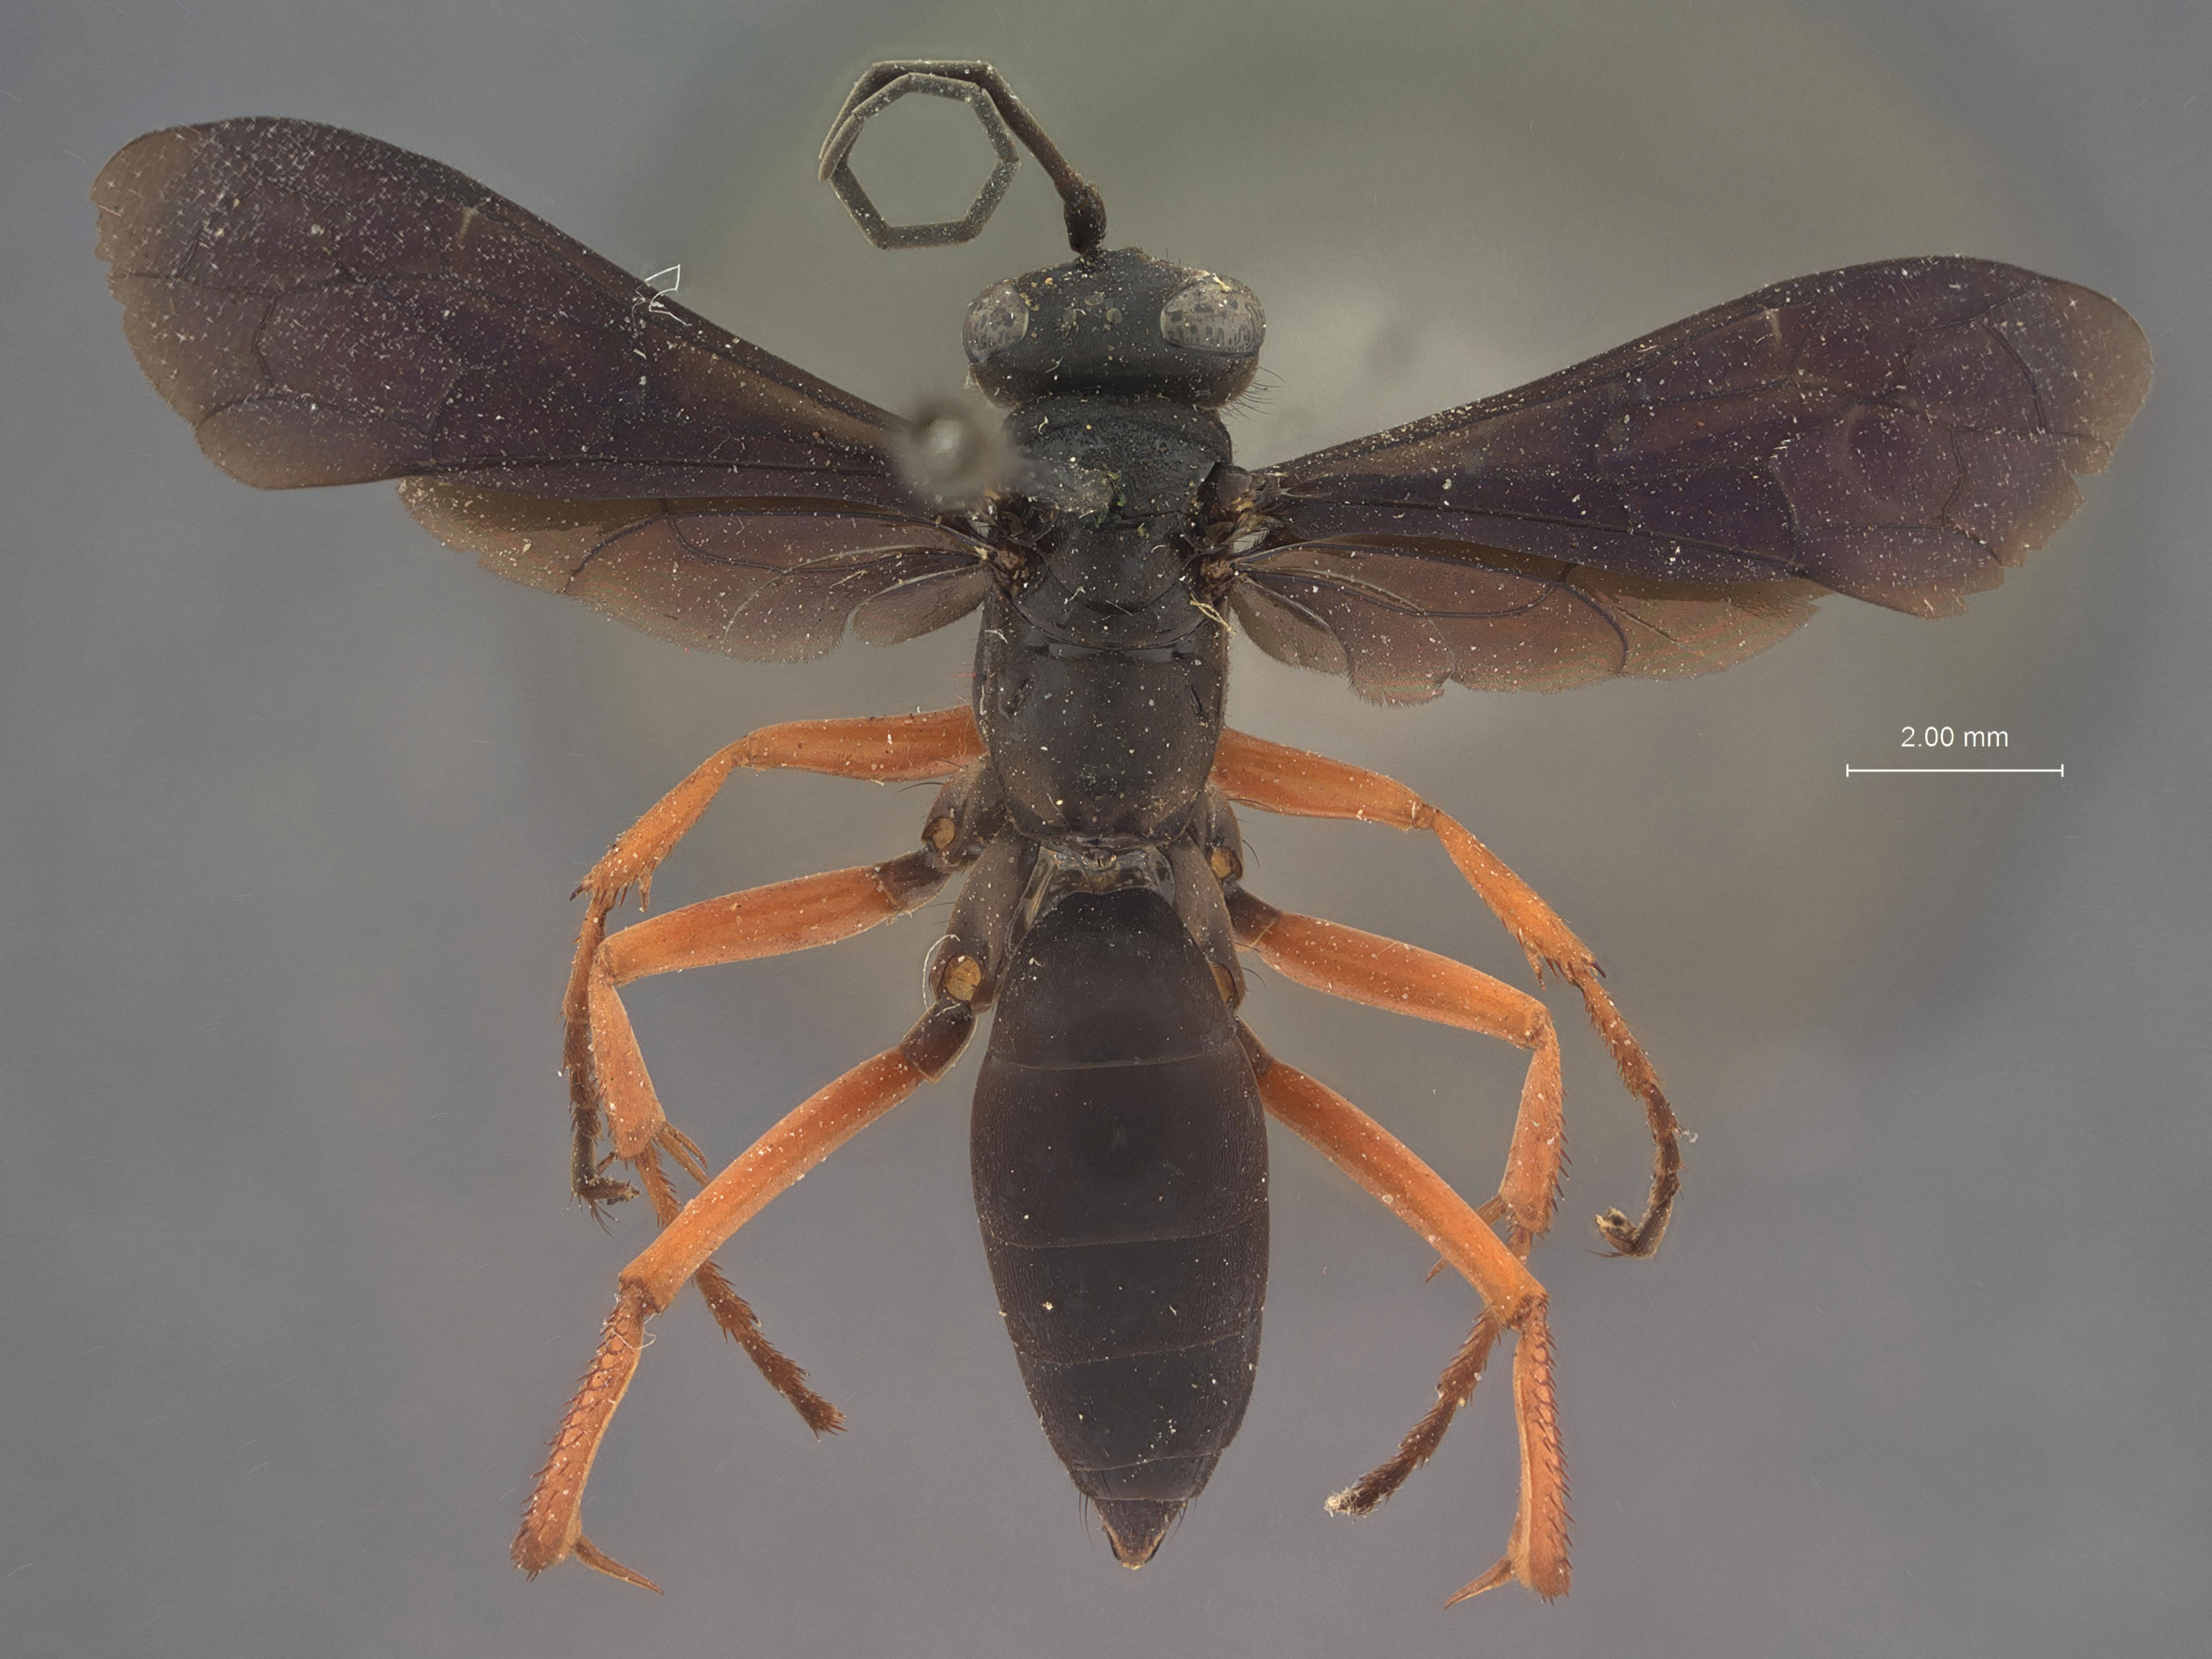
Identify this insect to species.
Calicurgus anthracinus
